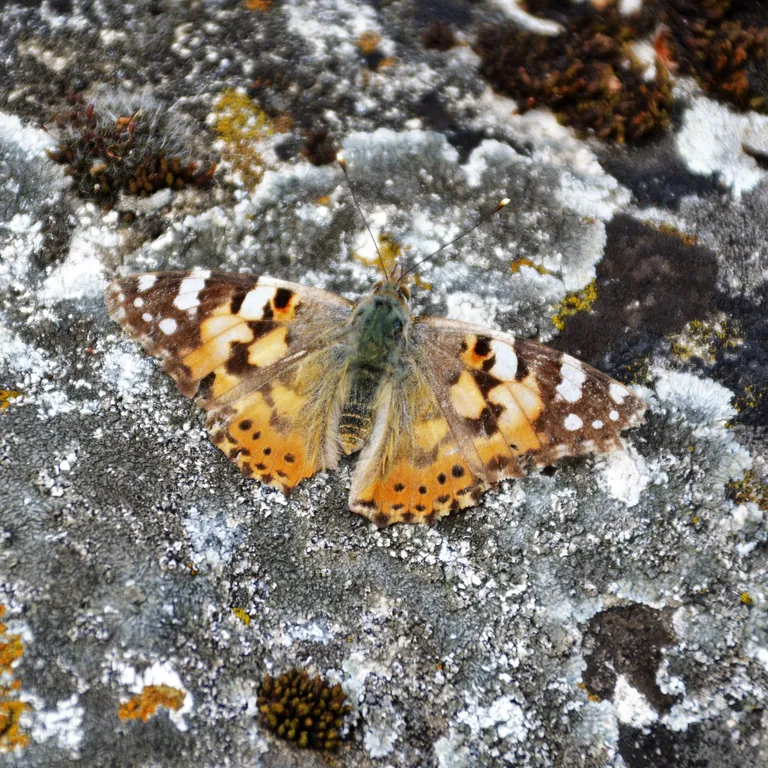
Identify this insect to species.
Vanessa cardui
